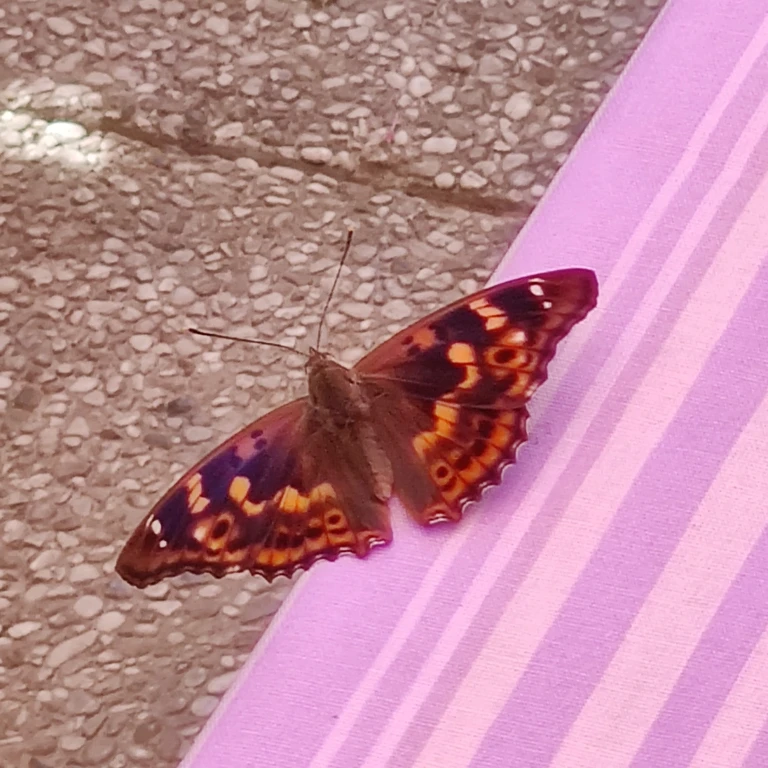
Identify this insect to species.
Apatura ilia
